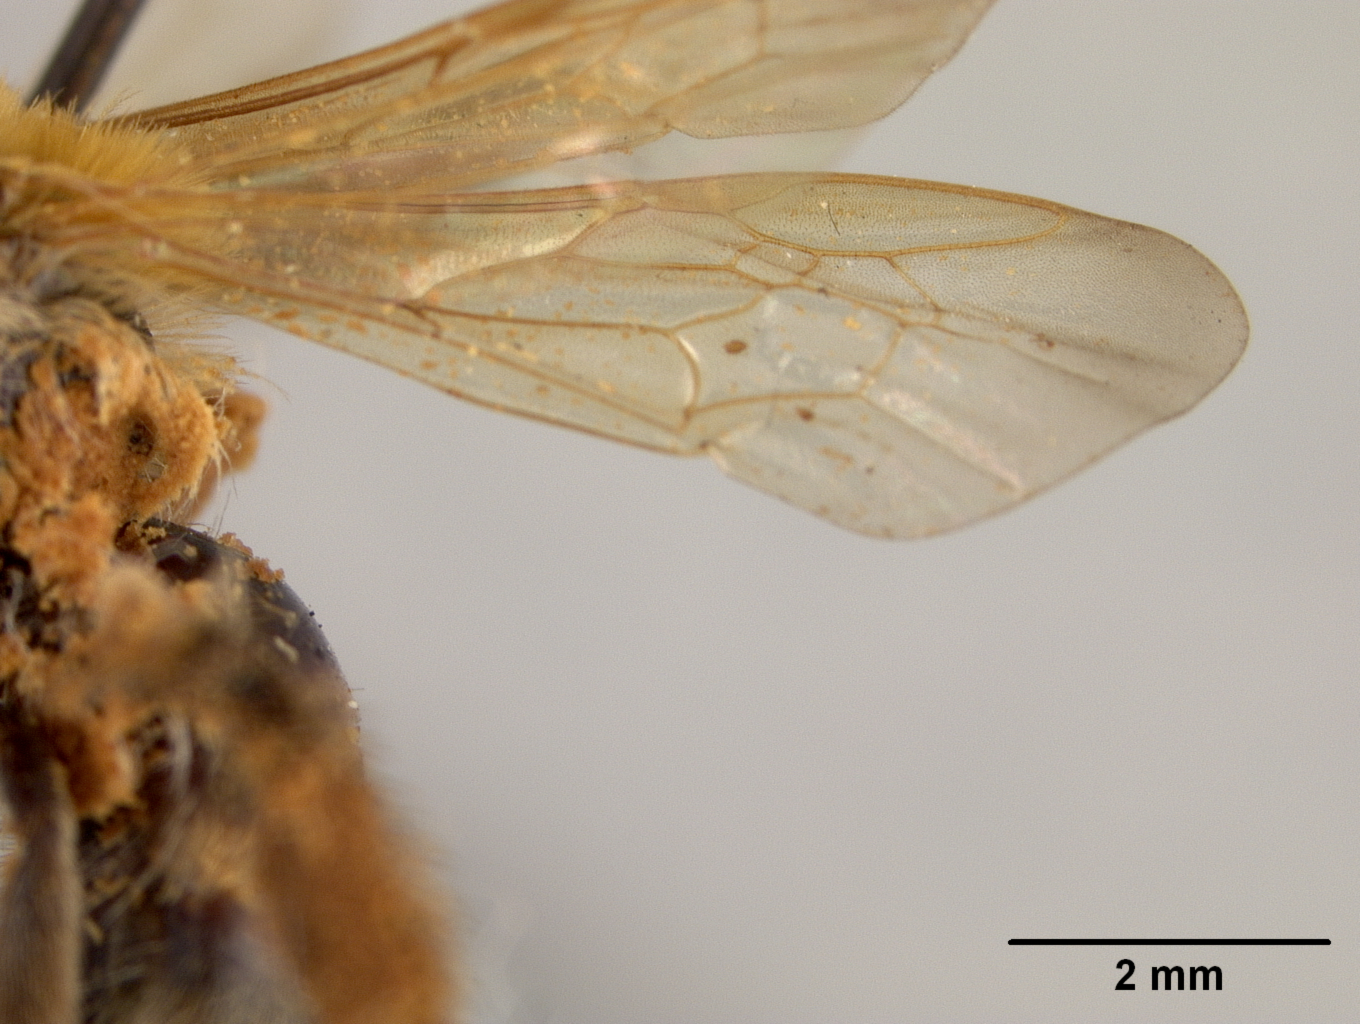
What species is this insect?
Andrena amarilla
